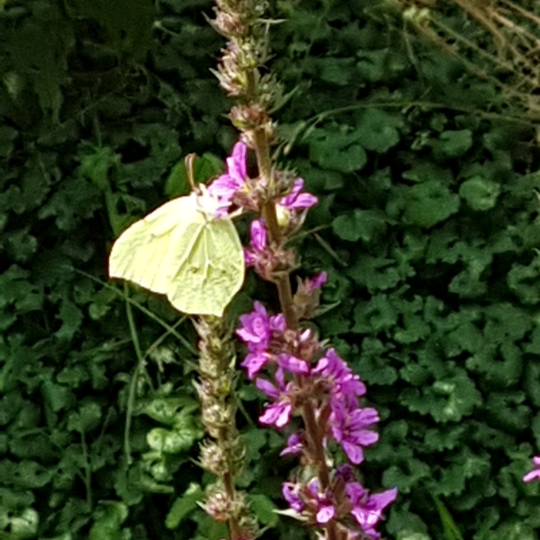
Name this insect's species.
Gonepteryx rhamni
